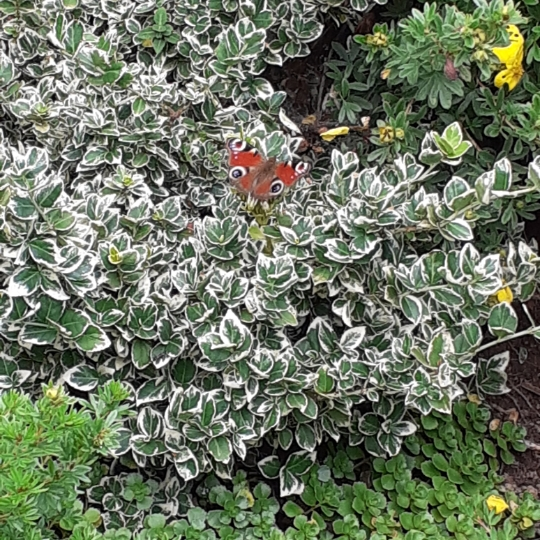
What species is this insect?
Aglais io
